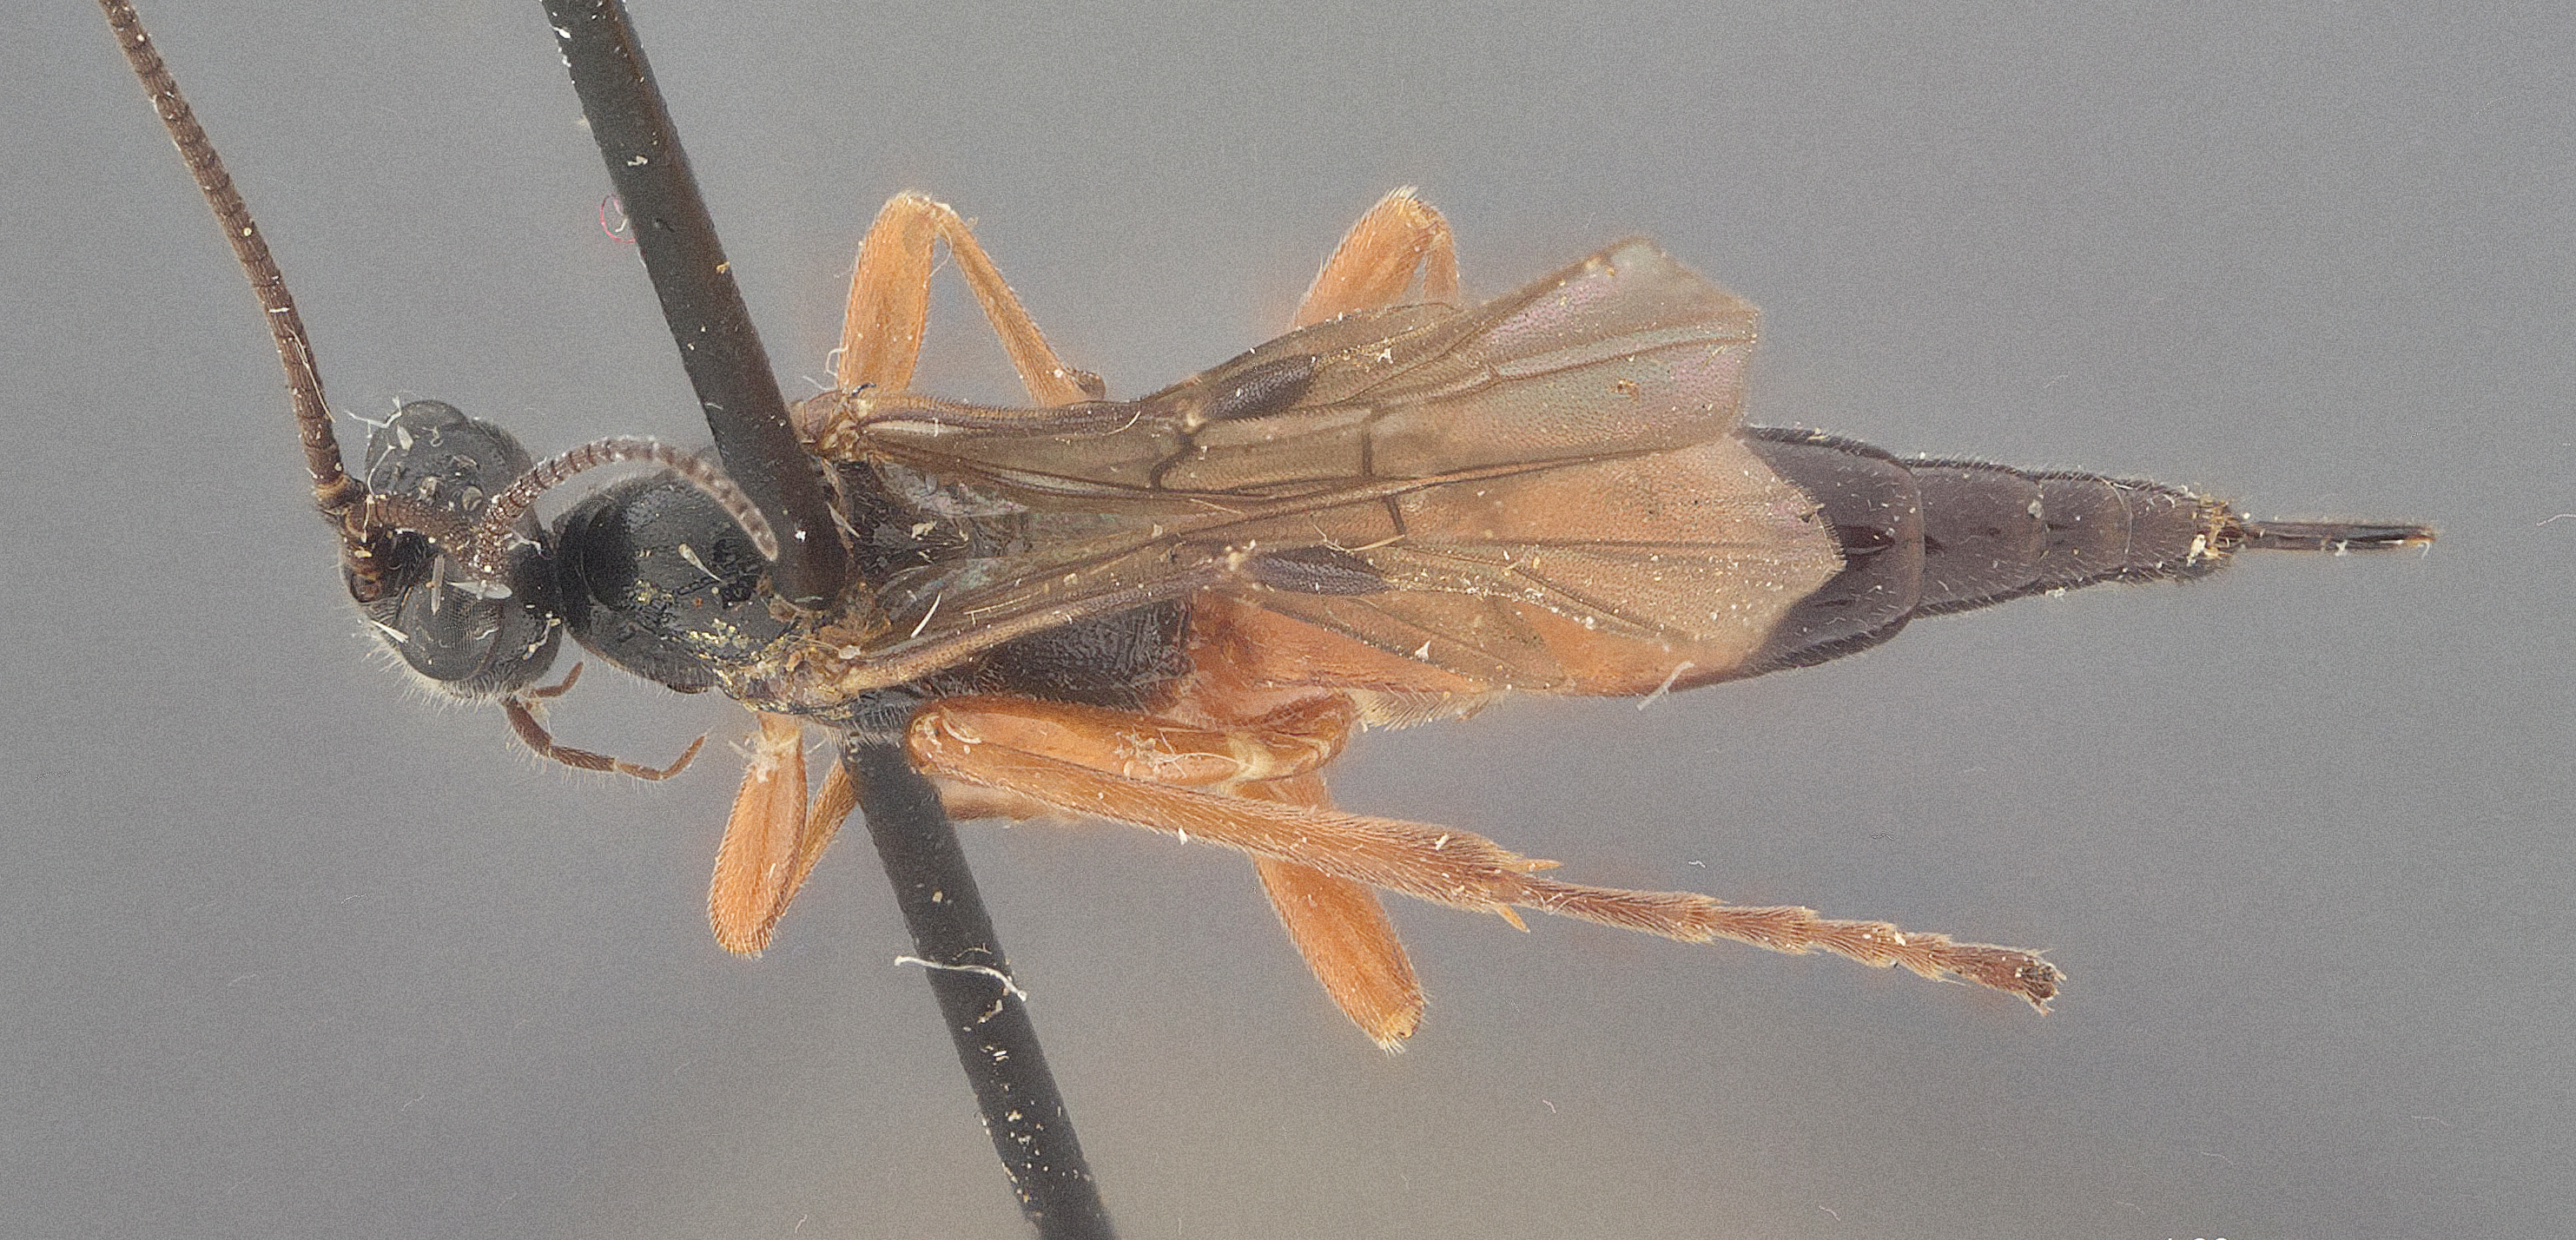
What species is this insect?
Petalodes ufei
